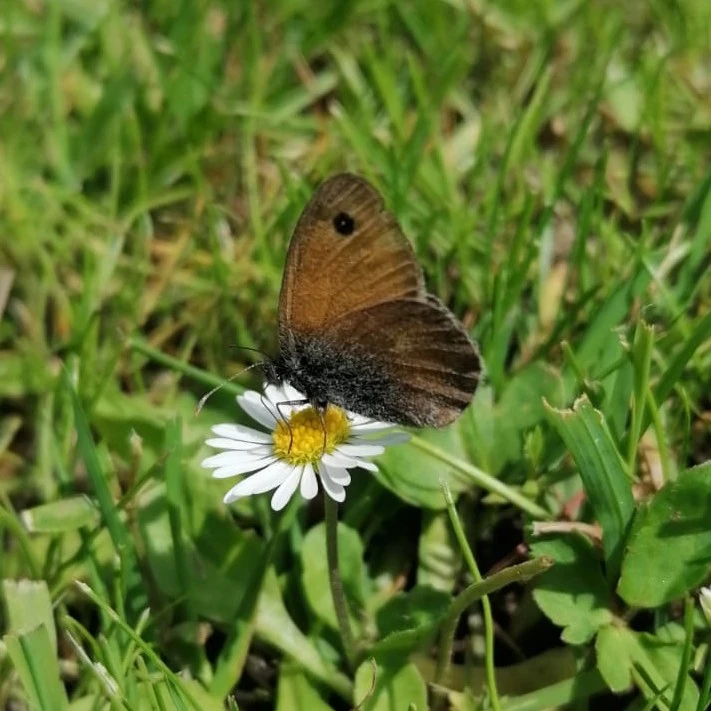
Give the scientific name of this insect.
Coenonympha pamphilus
